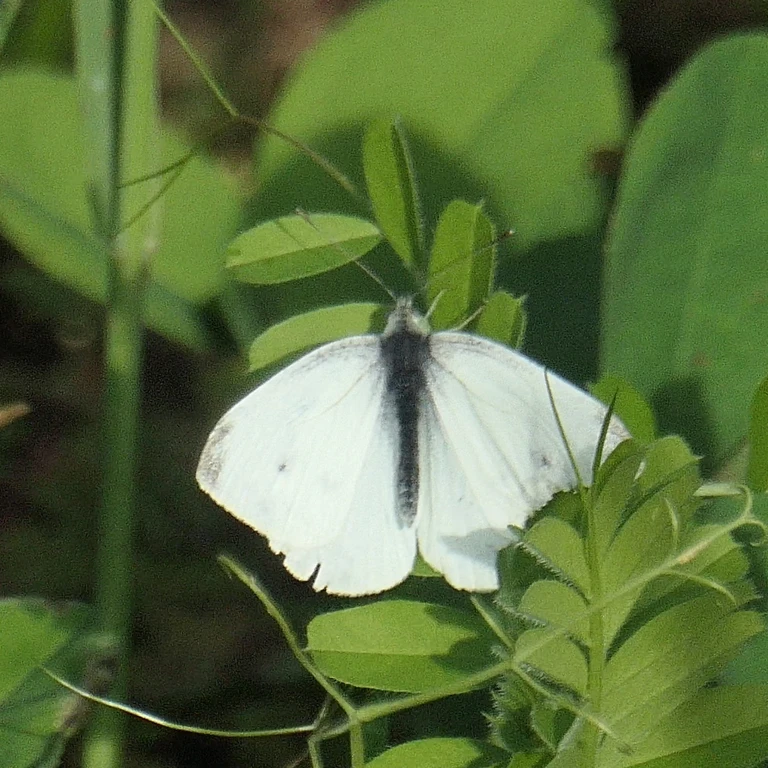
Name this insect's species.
Pieris rapae
